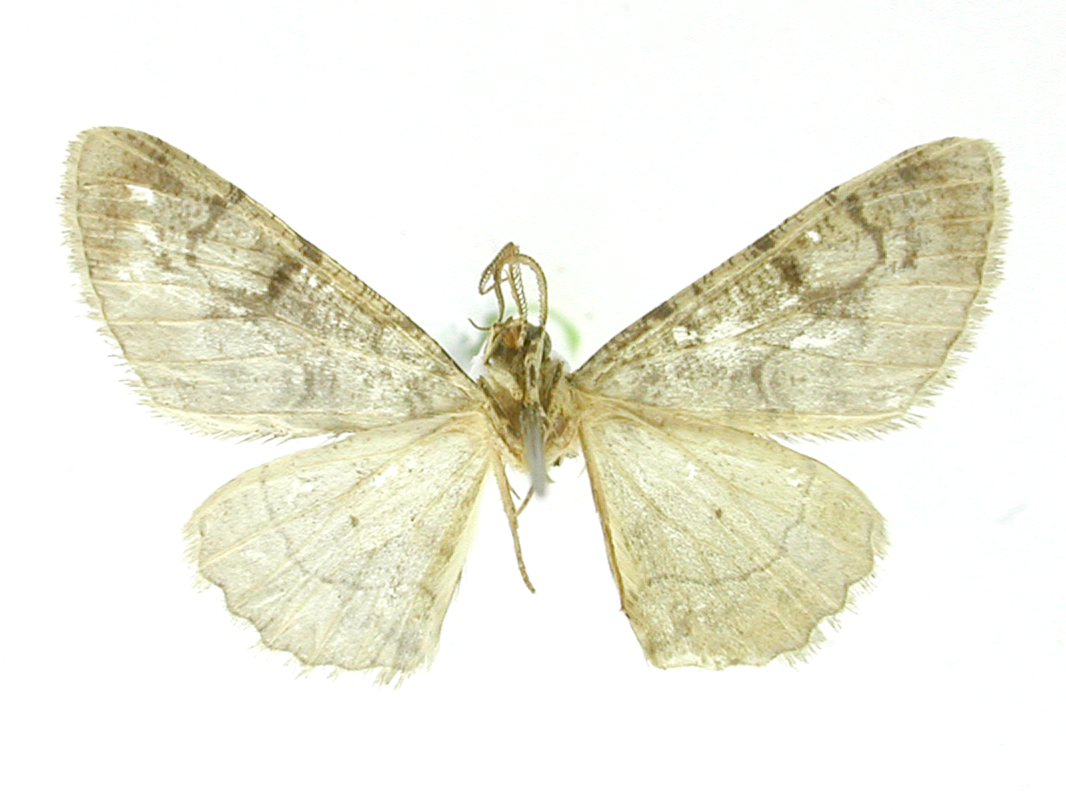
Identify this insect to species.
Alcis interbrunnea
